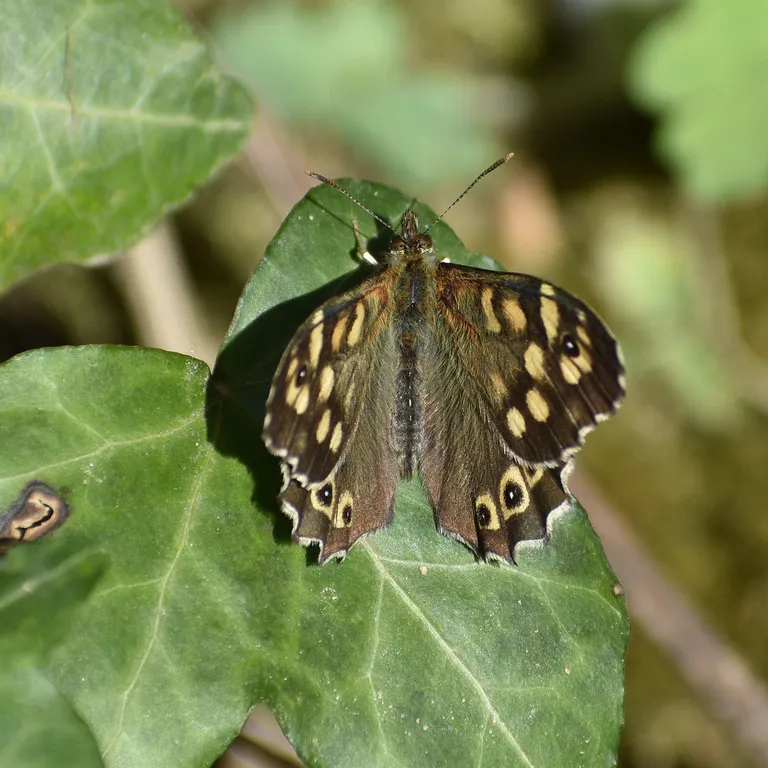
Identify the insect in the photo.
Pararge aegeria
